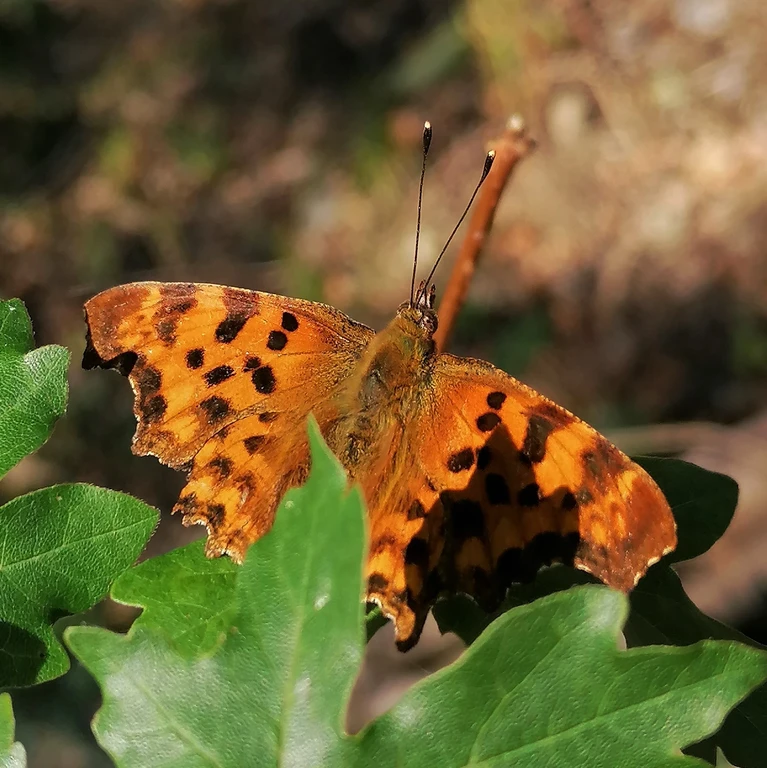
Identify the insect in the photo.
Polygonia c-album
